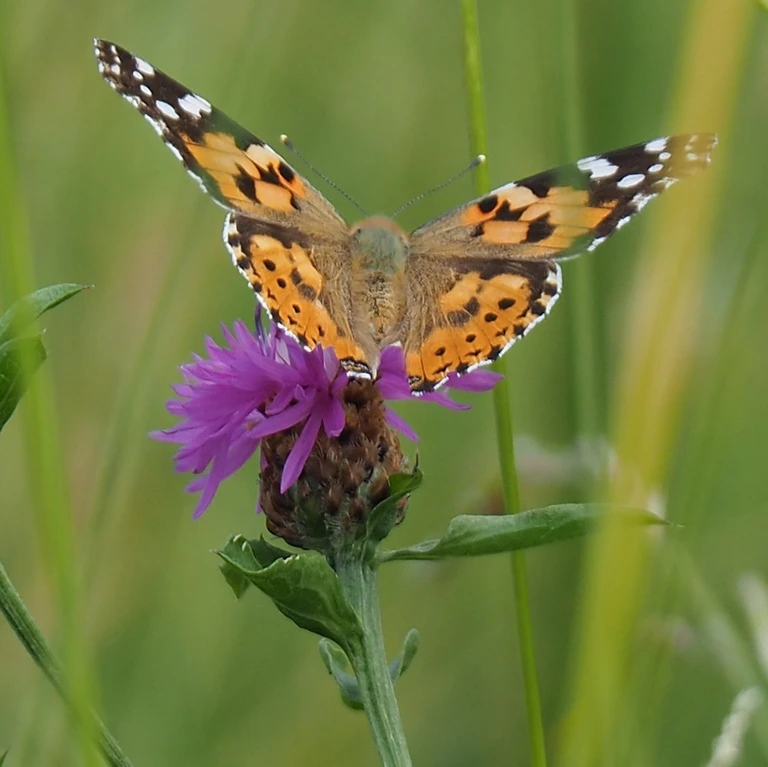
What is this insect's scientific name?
Vanessa cardui
